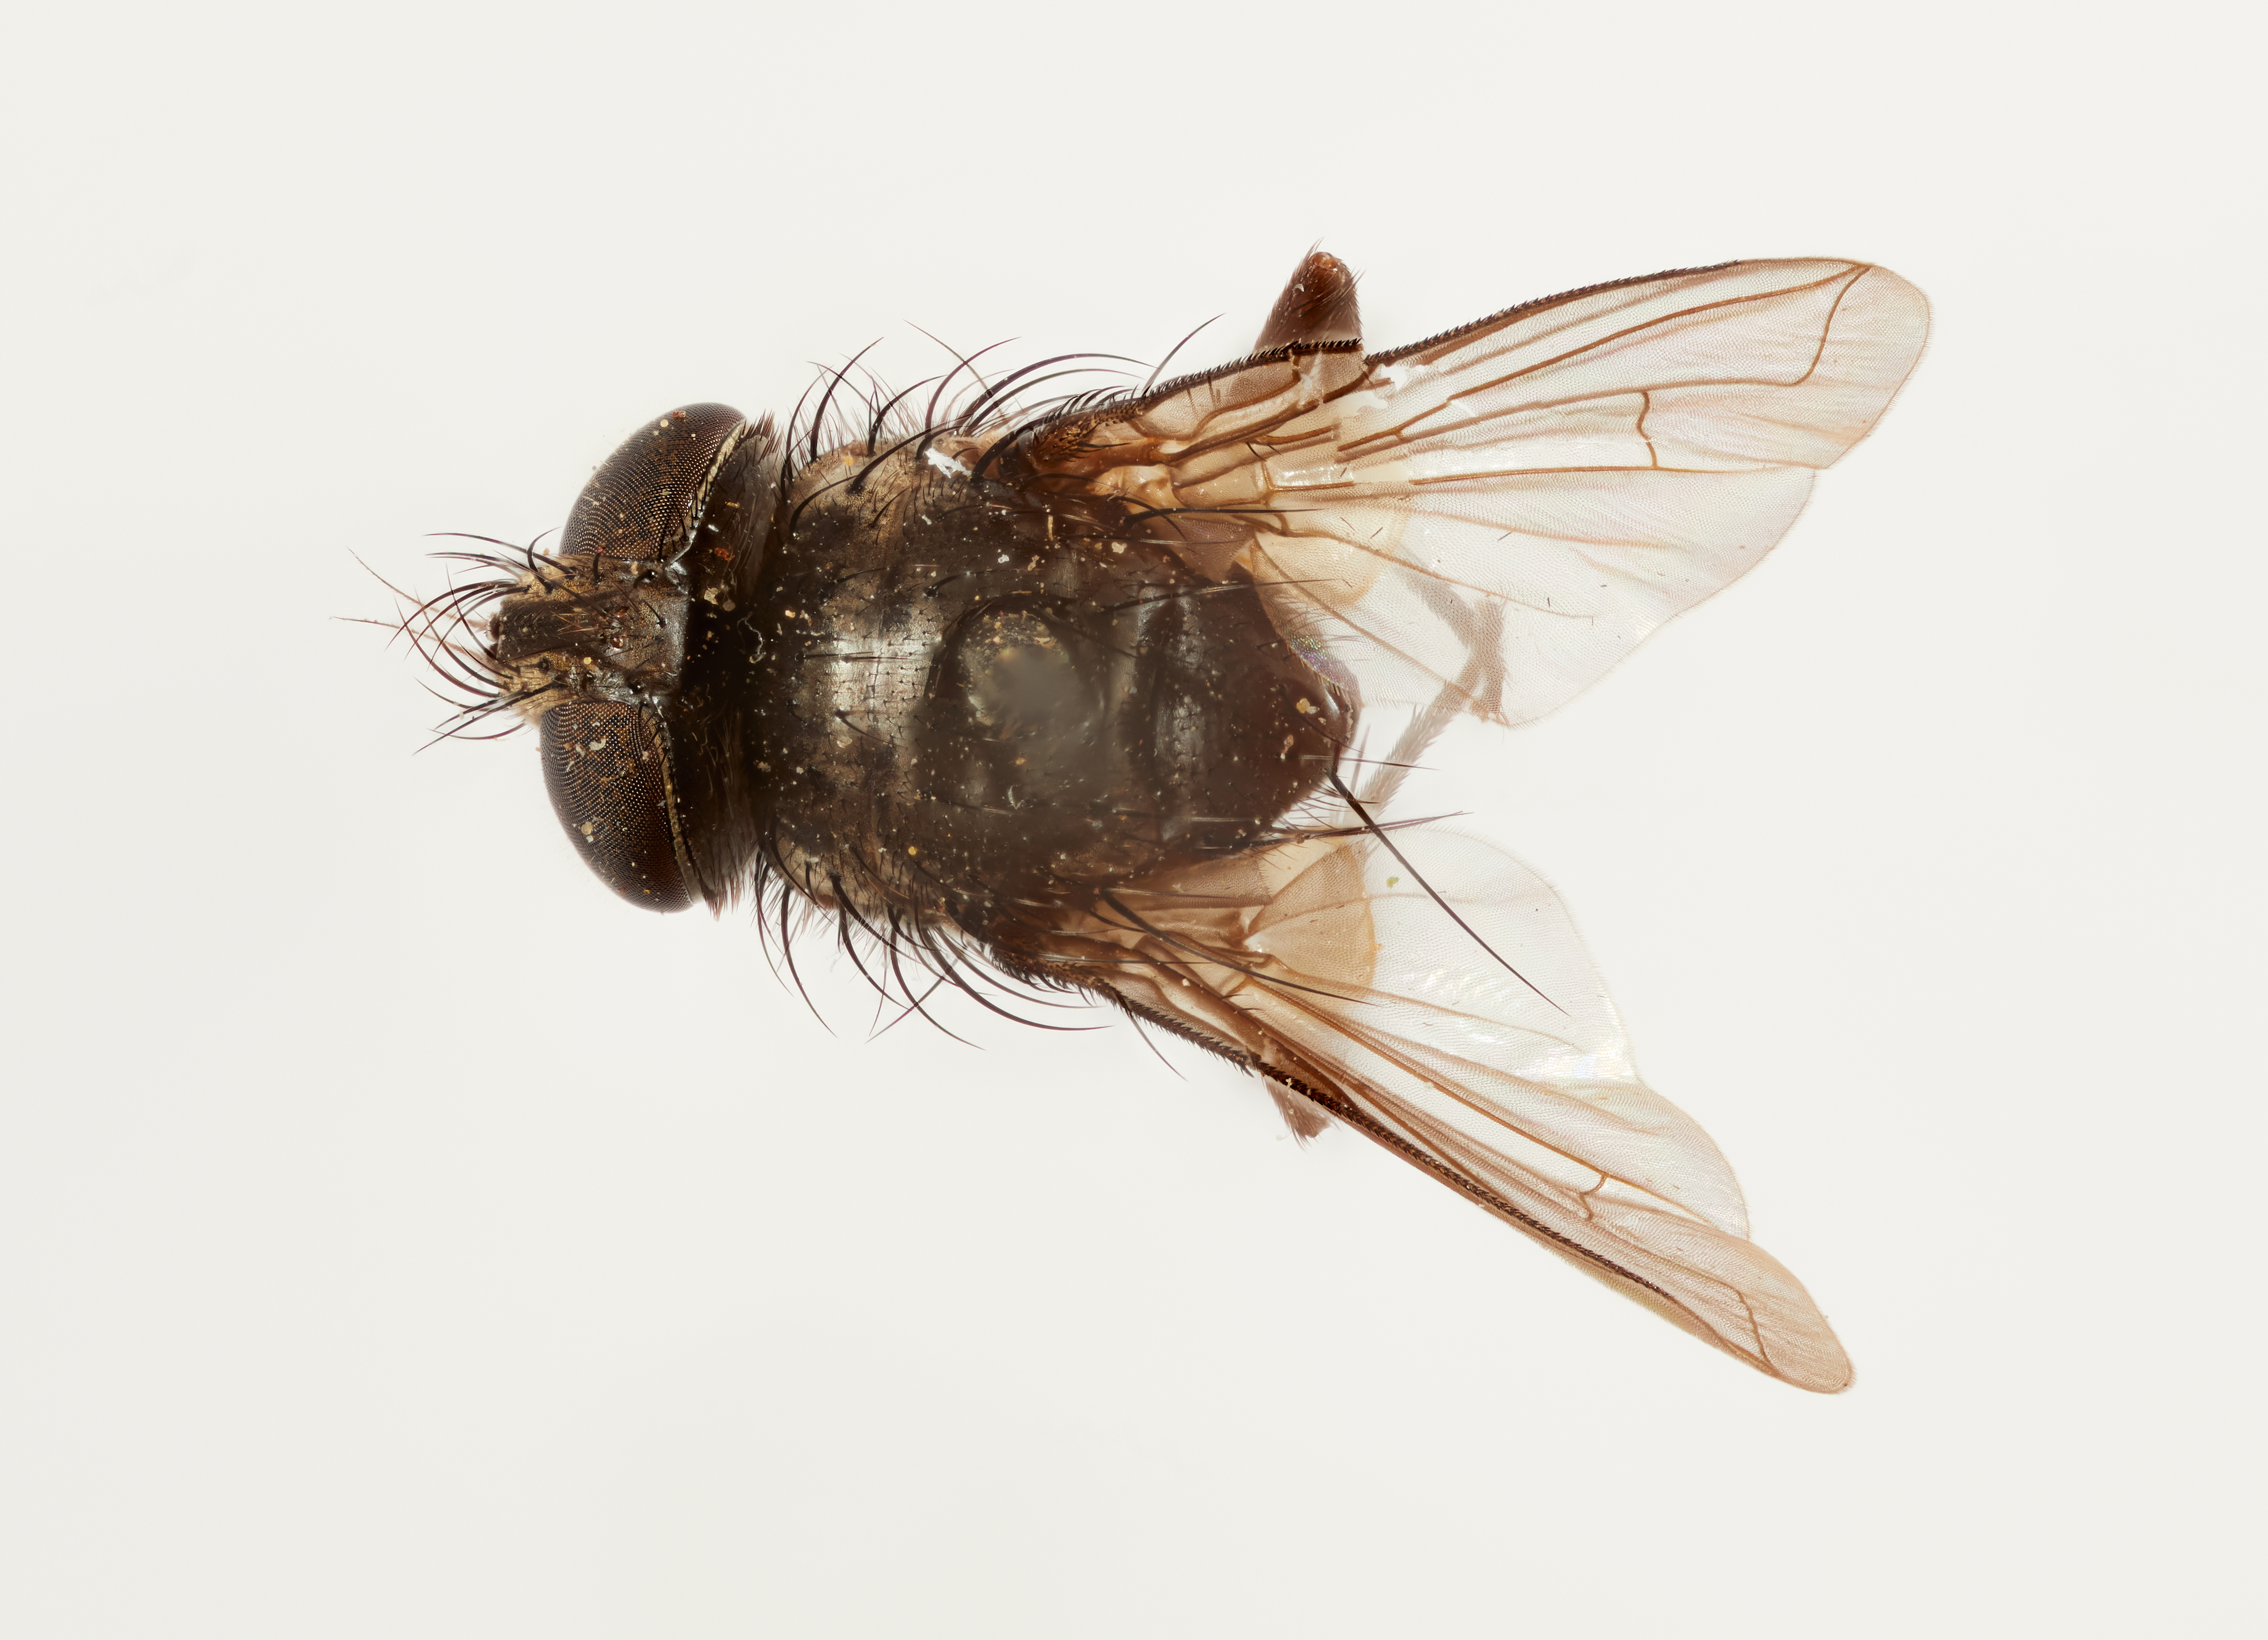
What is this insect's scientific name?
Didymops yahuarmayensis
